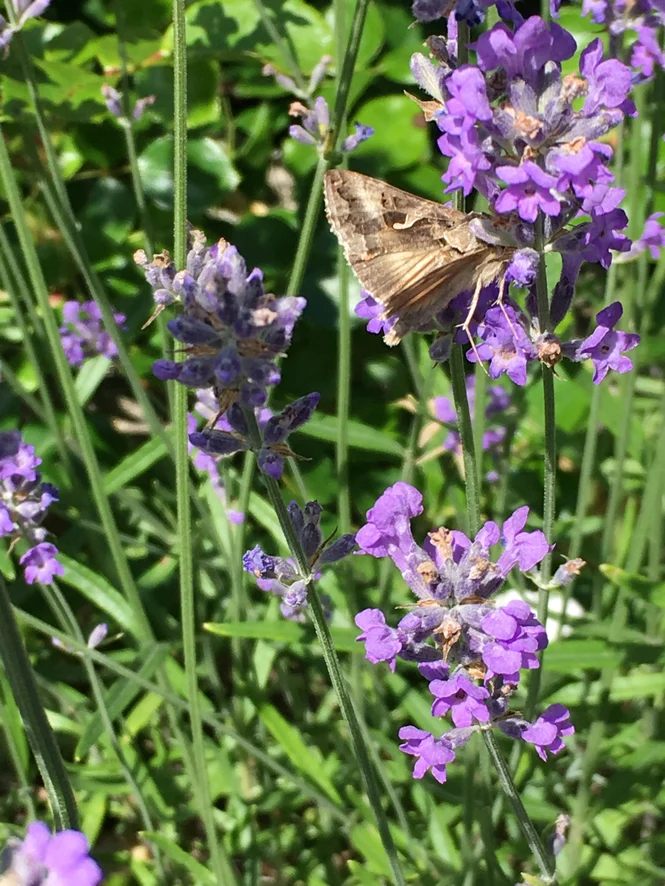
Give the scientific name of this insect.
Autographa gamma
